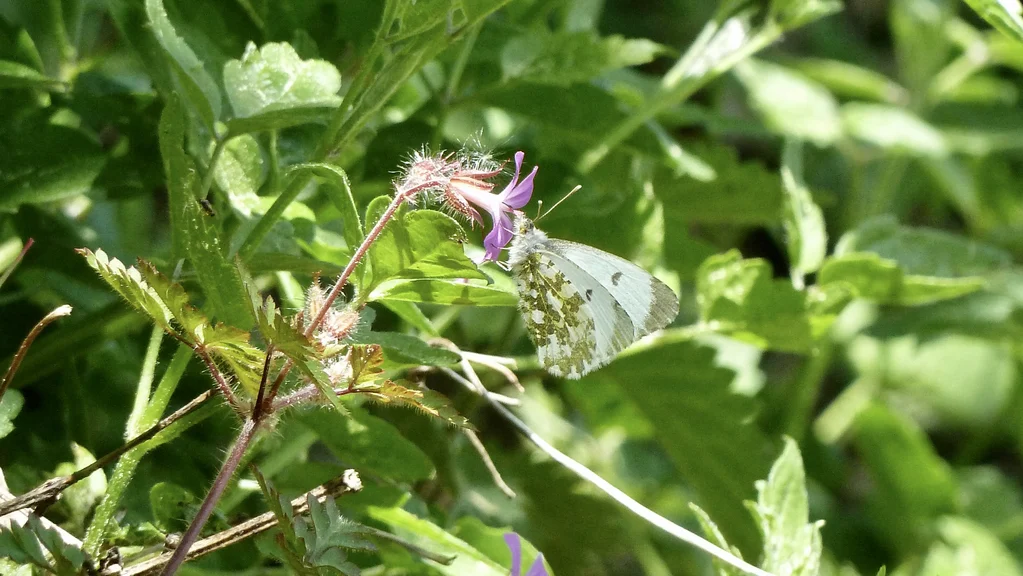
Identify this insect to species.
Anthocharis cardamines
